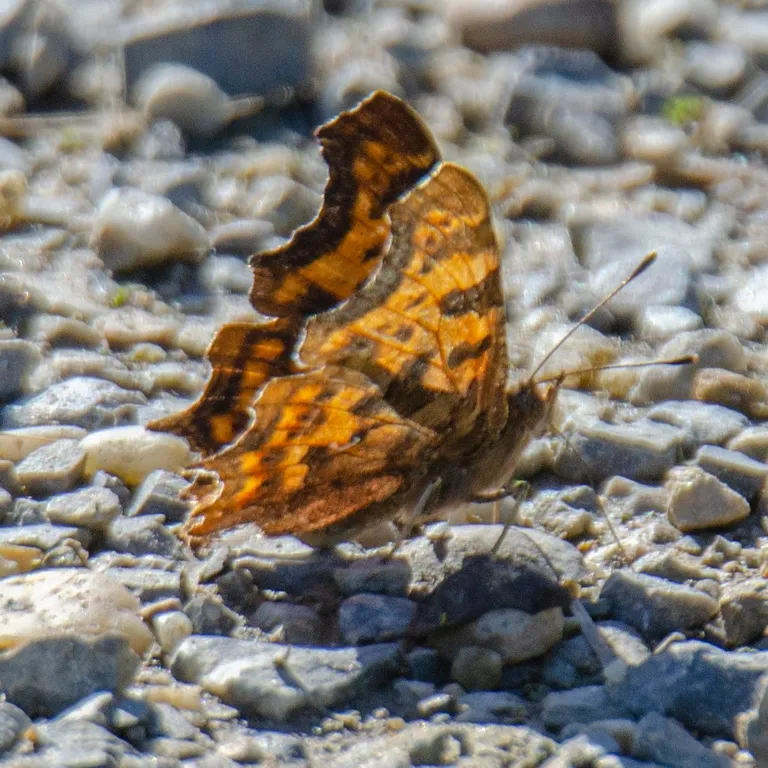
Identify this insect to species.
Polygonia c-album
